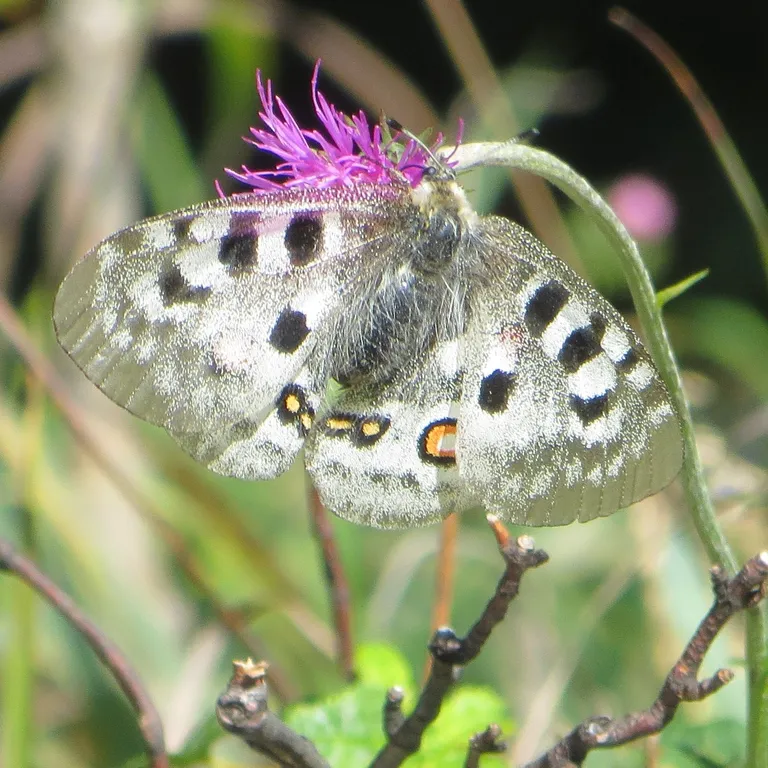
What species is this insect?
Parnassius apollo
